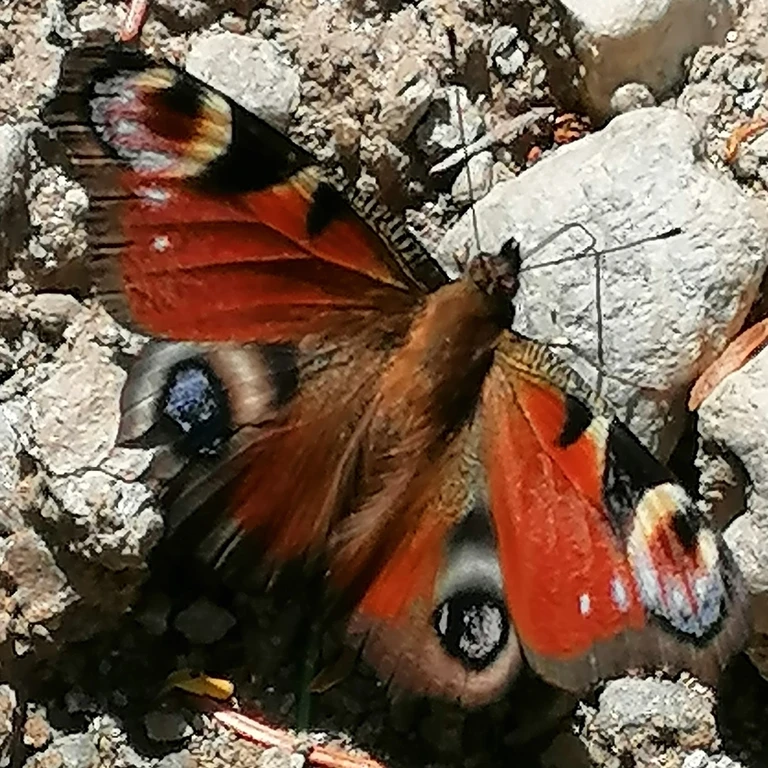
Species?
Aglais io
